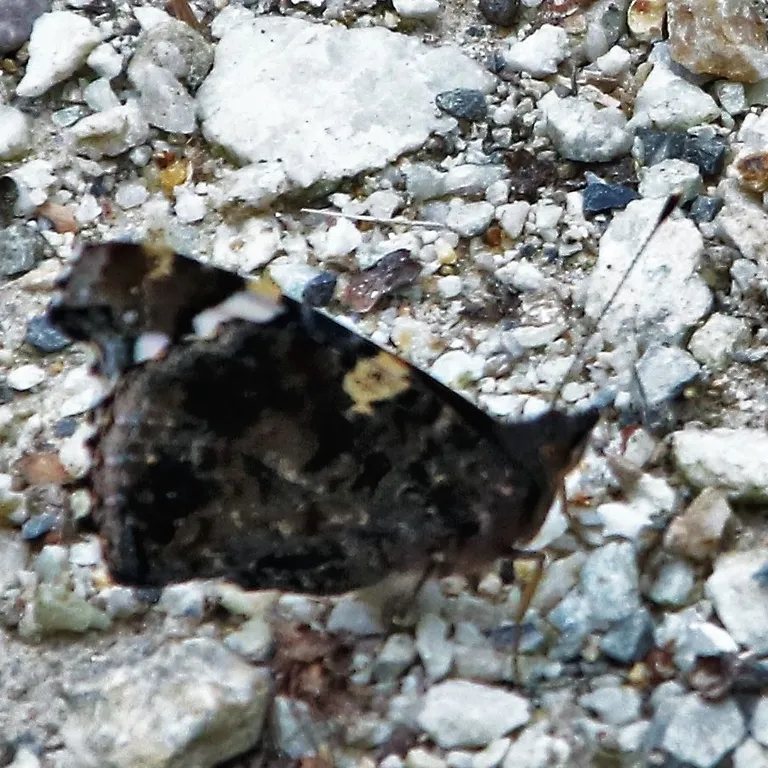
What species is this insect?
Vanessa atalanta
